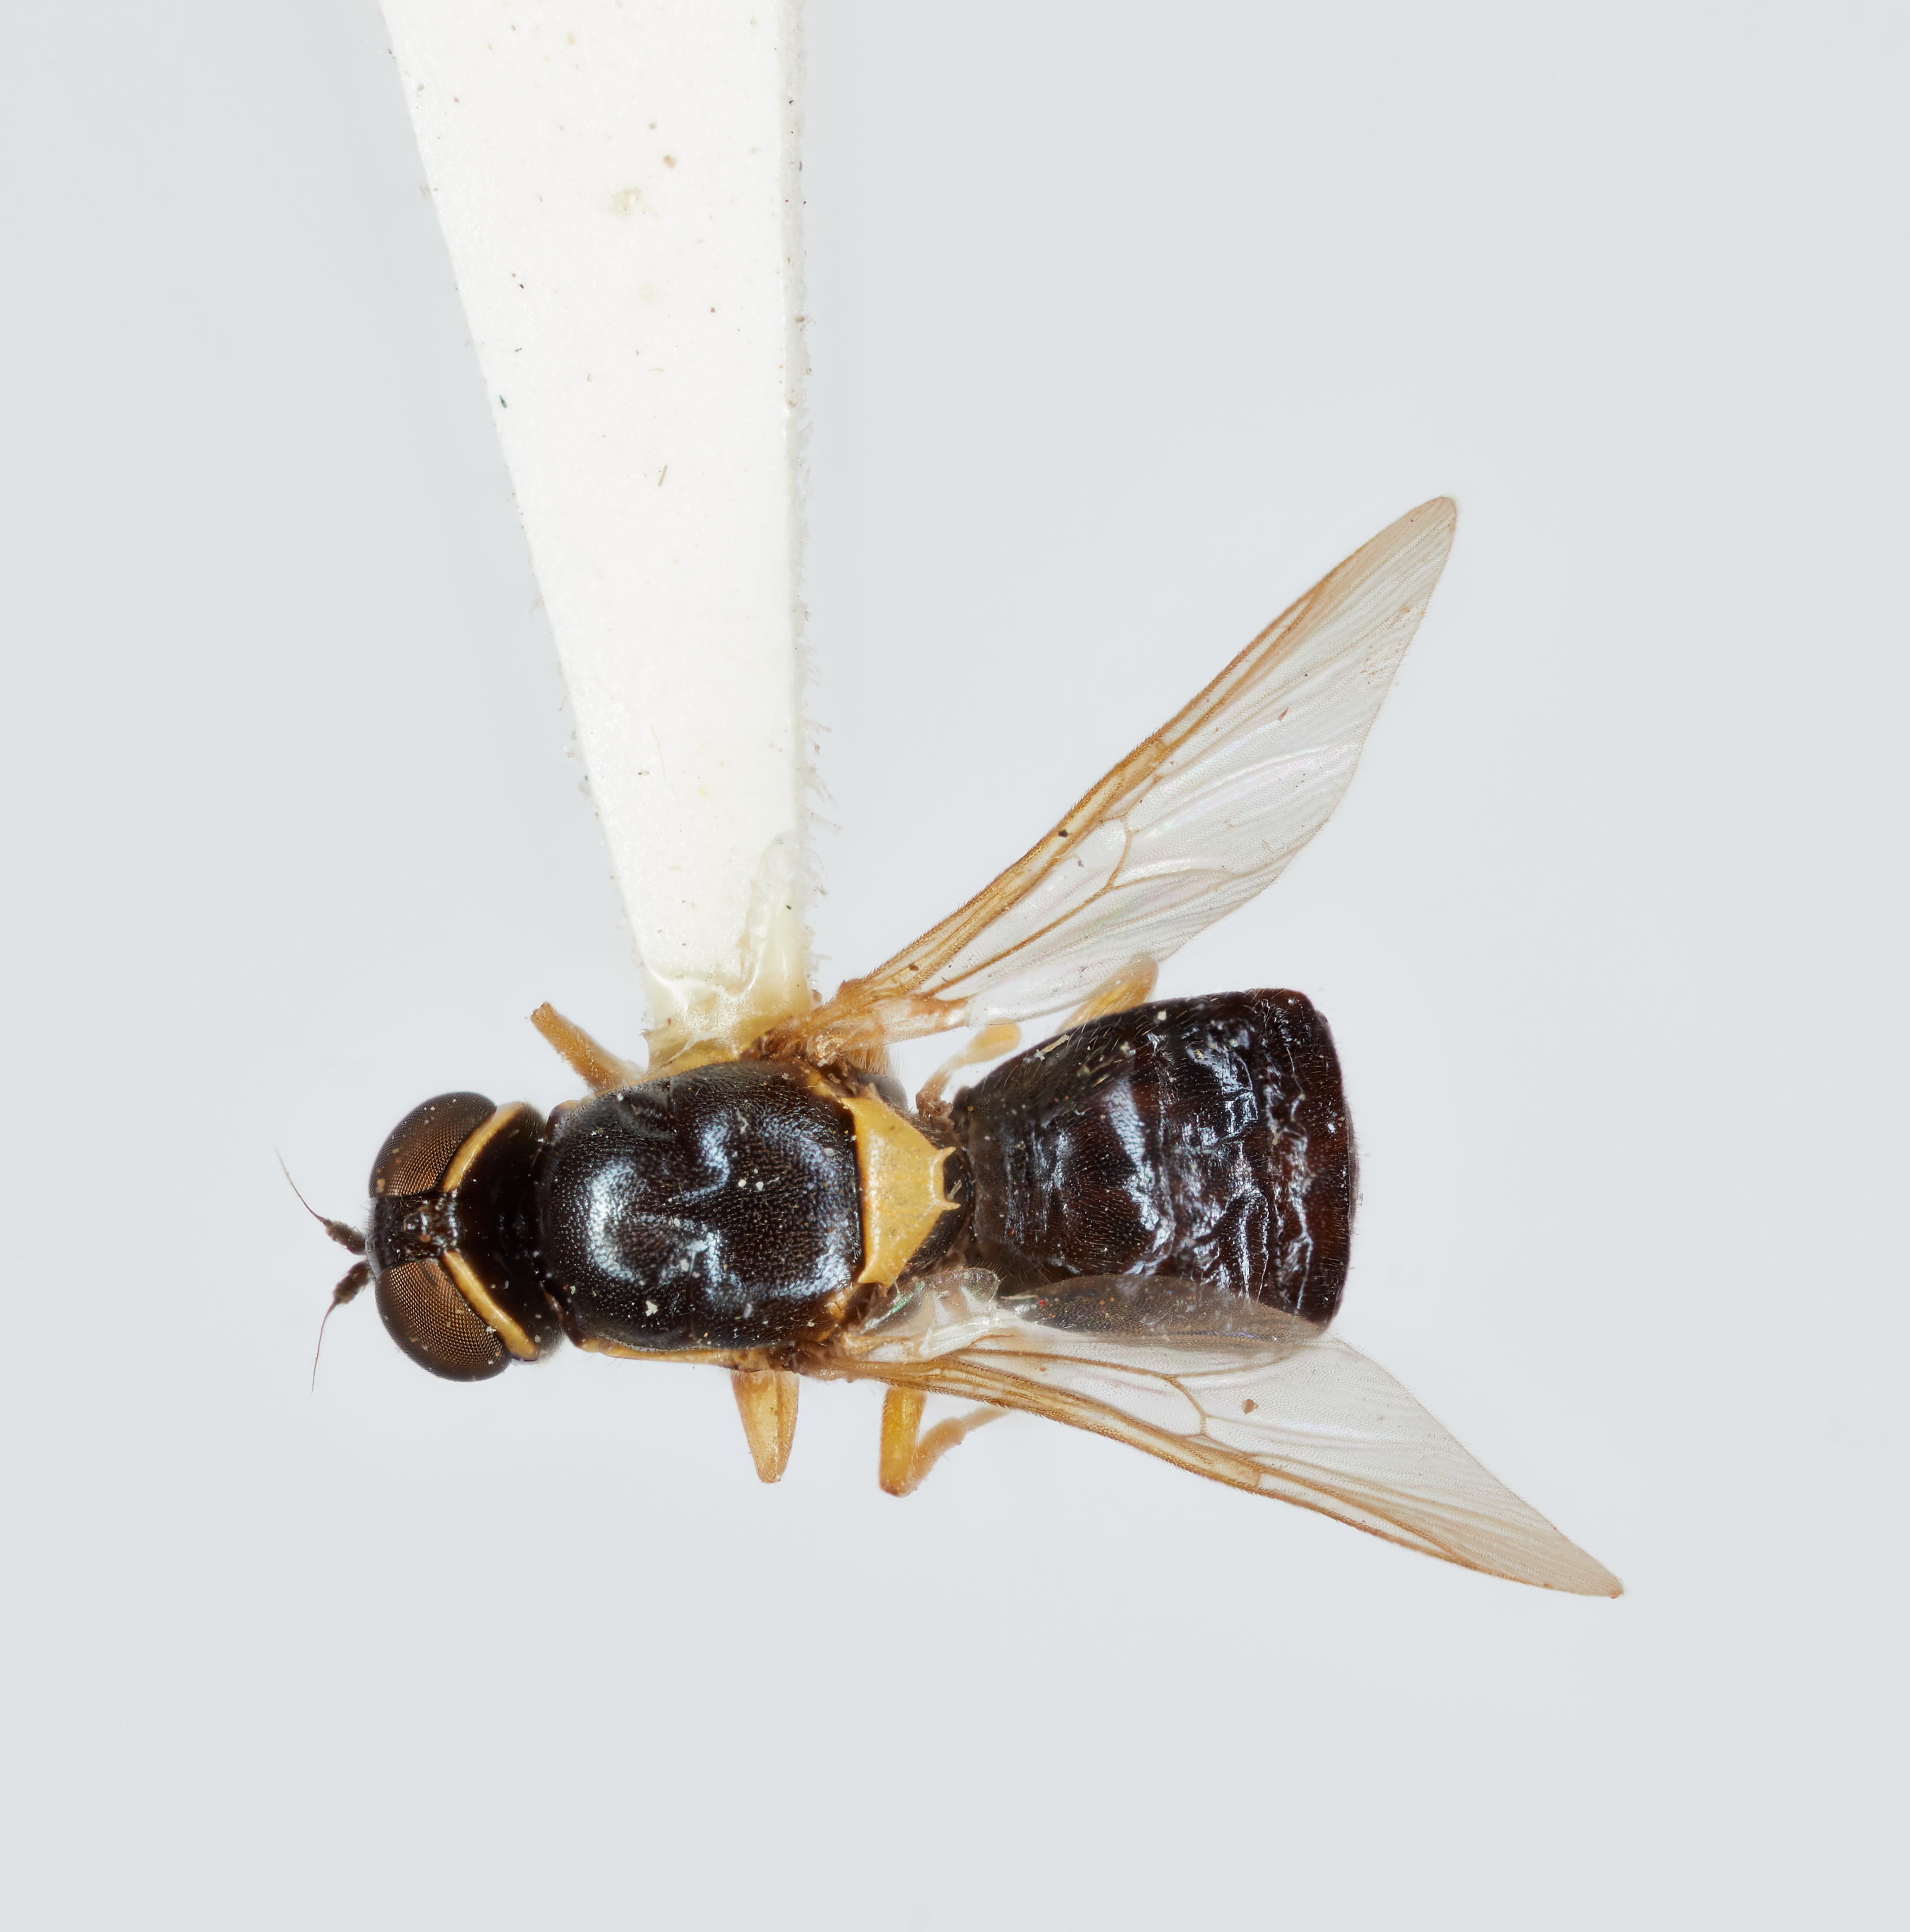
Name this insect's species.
Acanthasargus inflatus
